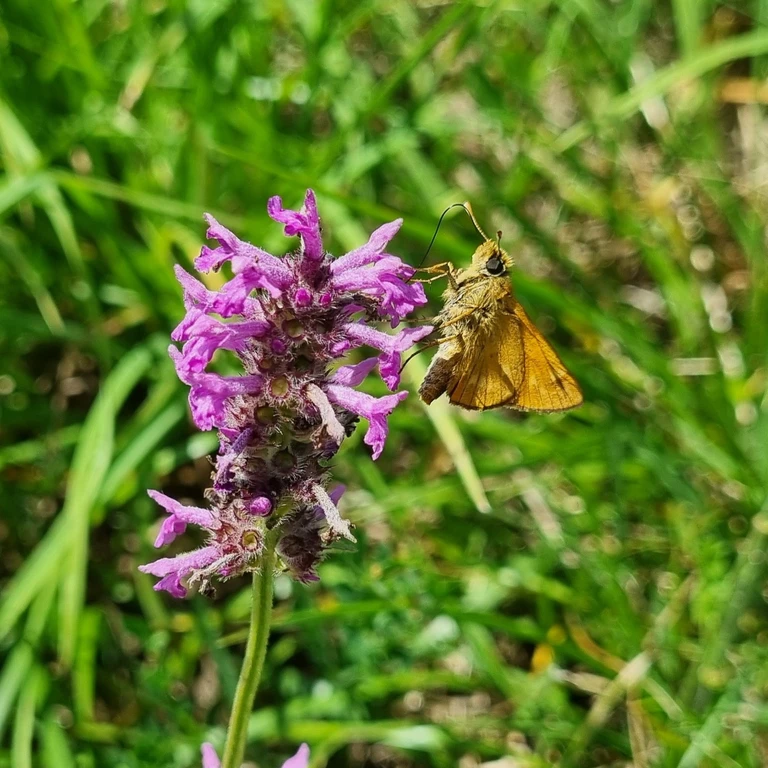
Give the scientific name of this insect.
Ochlodes sylvanus (also Ochlodes venata)
